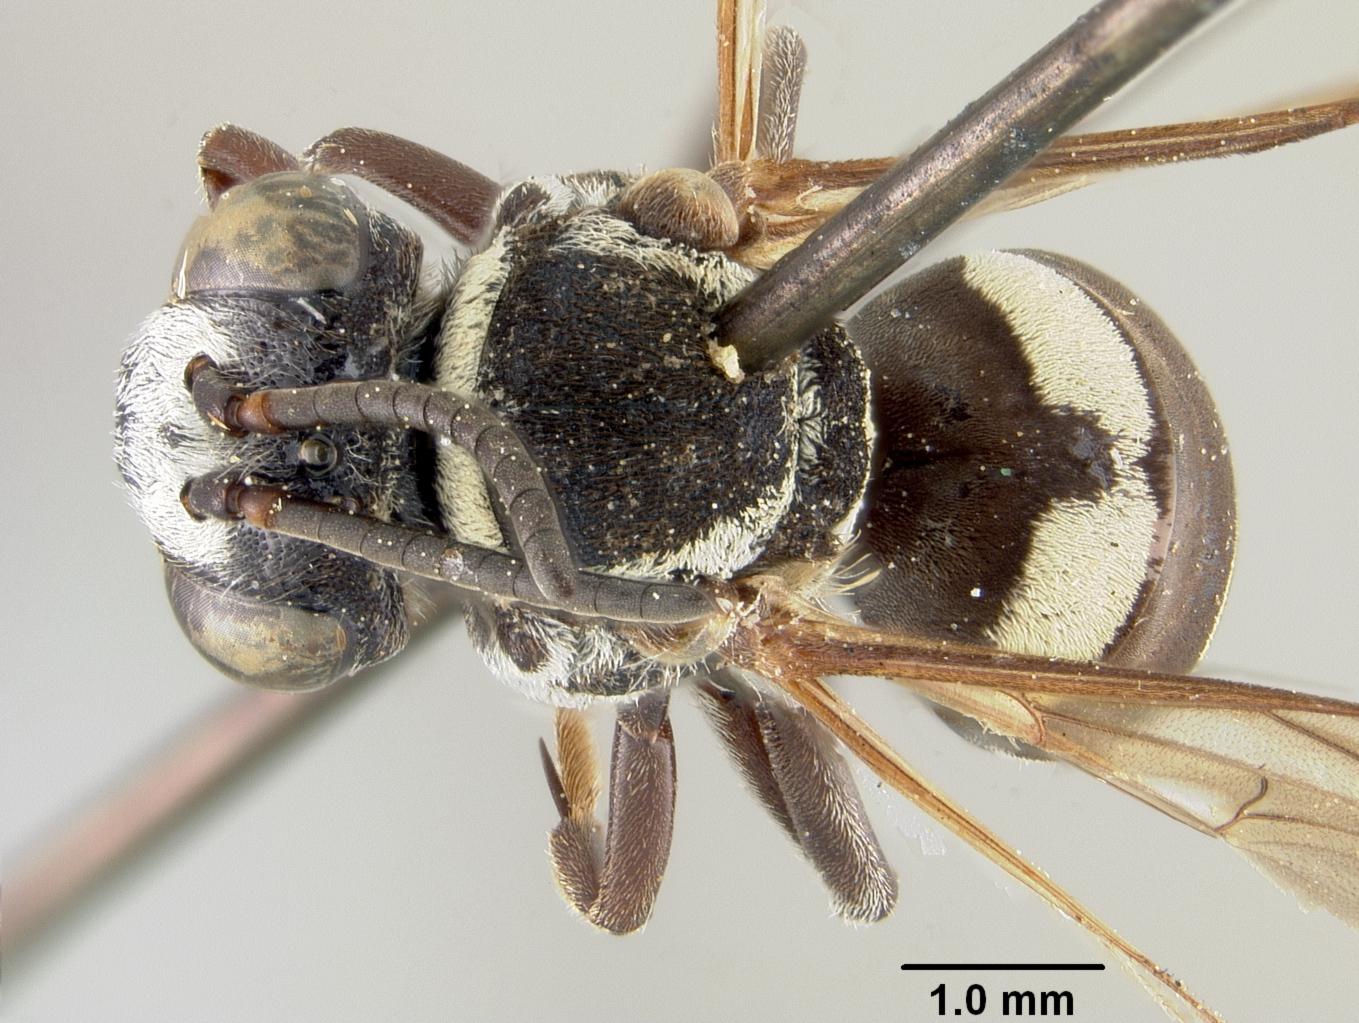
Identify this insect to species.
Epeolus albopictus
